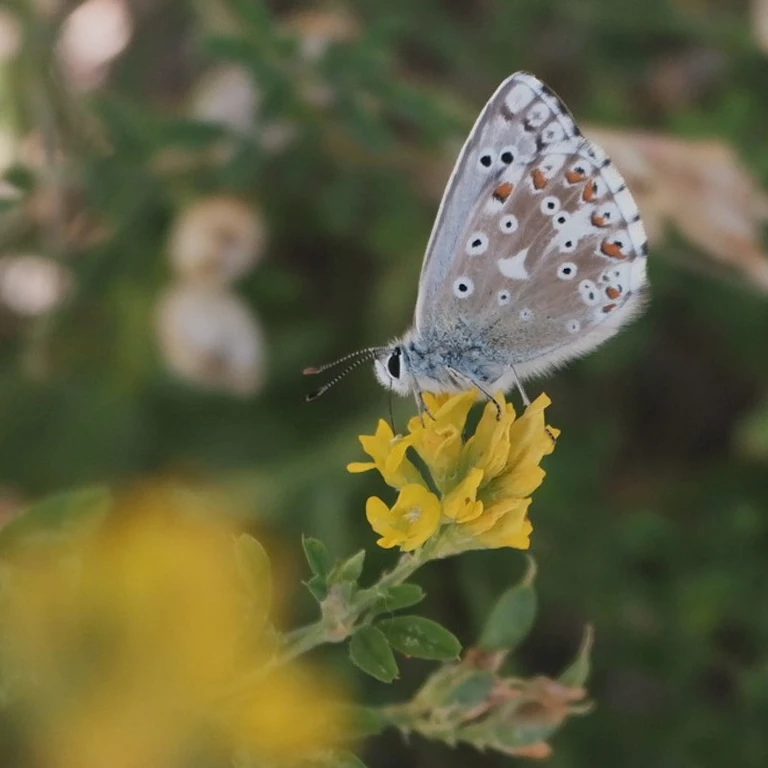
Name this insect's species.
Lysandra coridon
